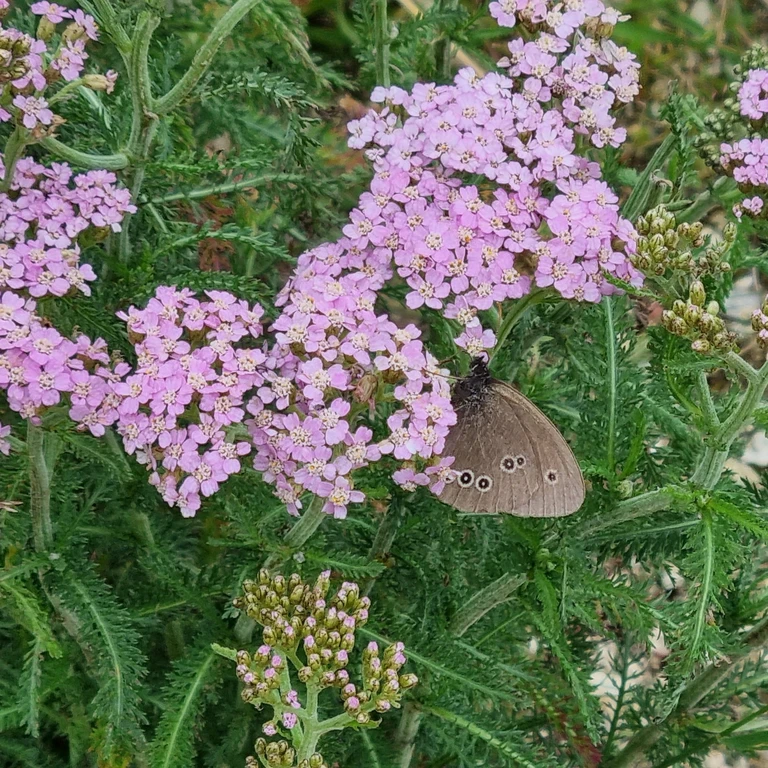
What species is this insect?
Aphantopus hyperantus
